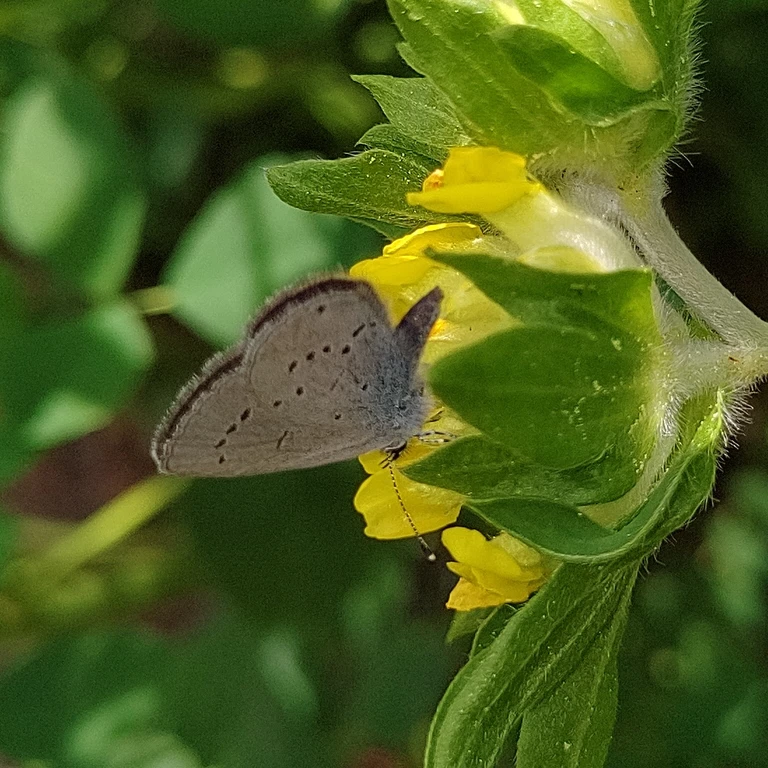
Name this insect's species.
Cupido minimus
